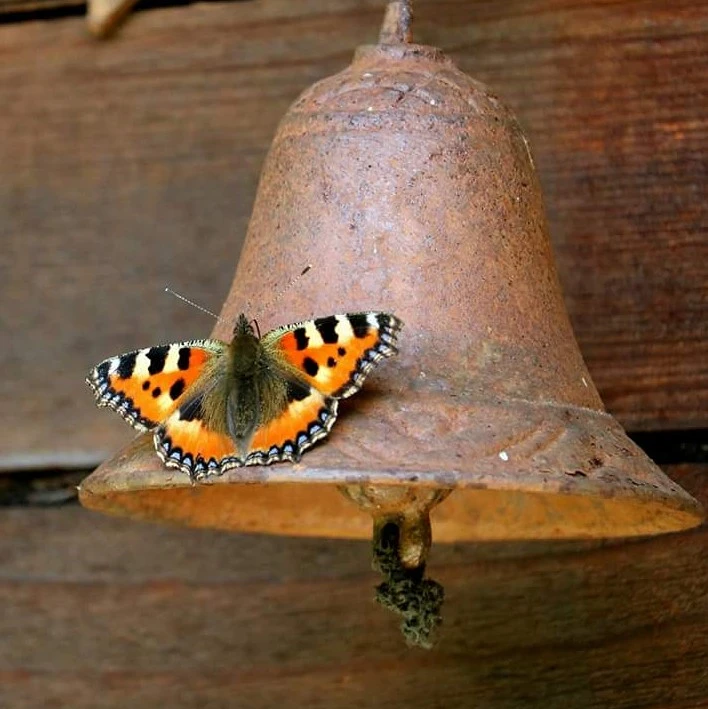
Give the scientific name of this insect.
Aglais urticae
